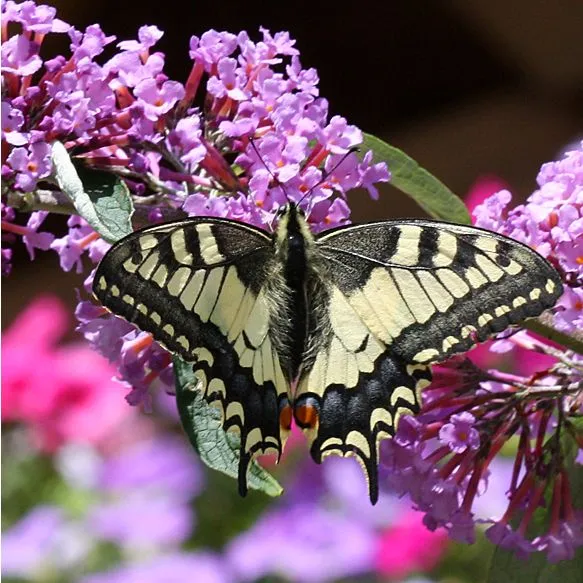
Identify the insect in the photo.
Papilio machaon
